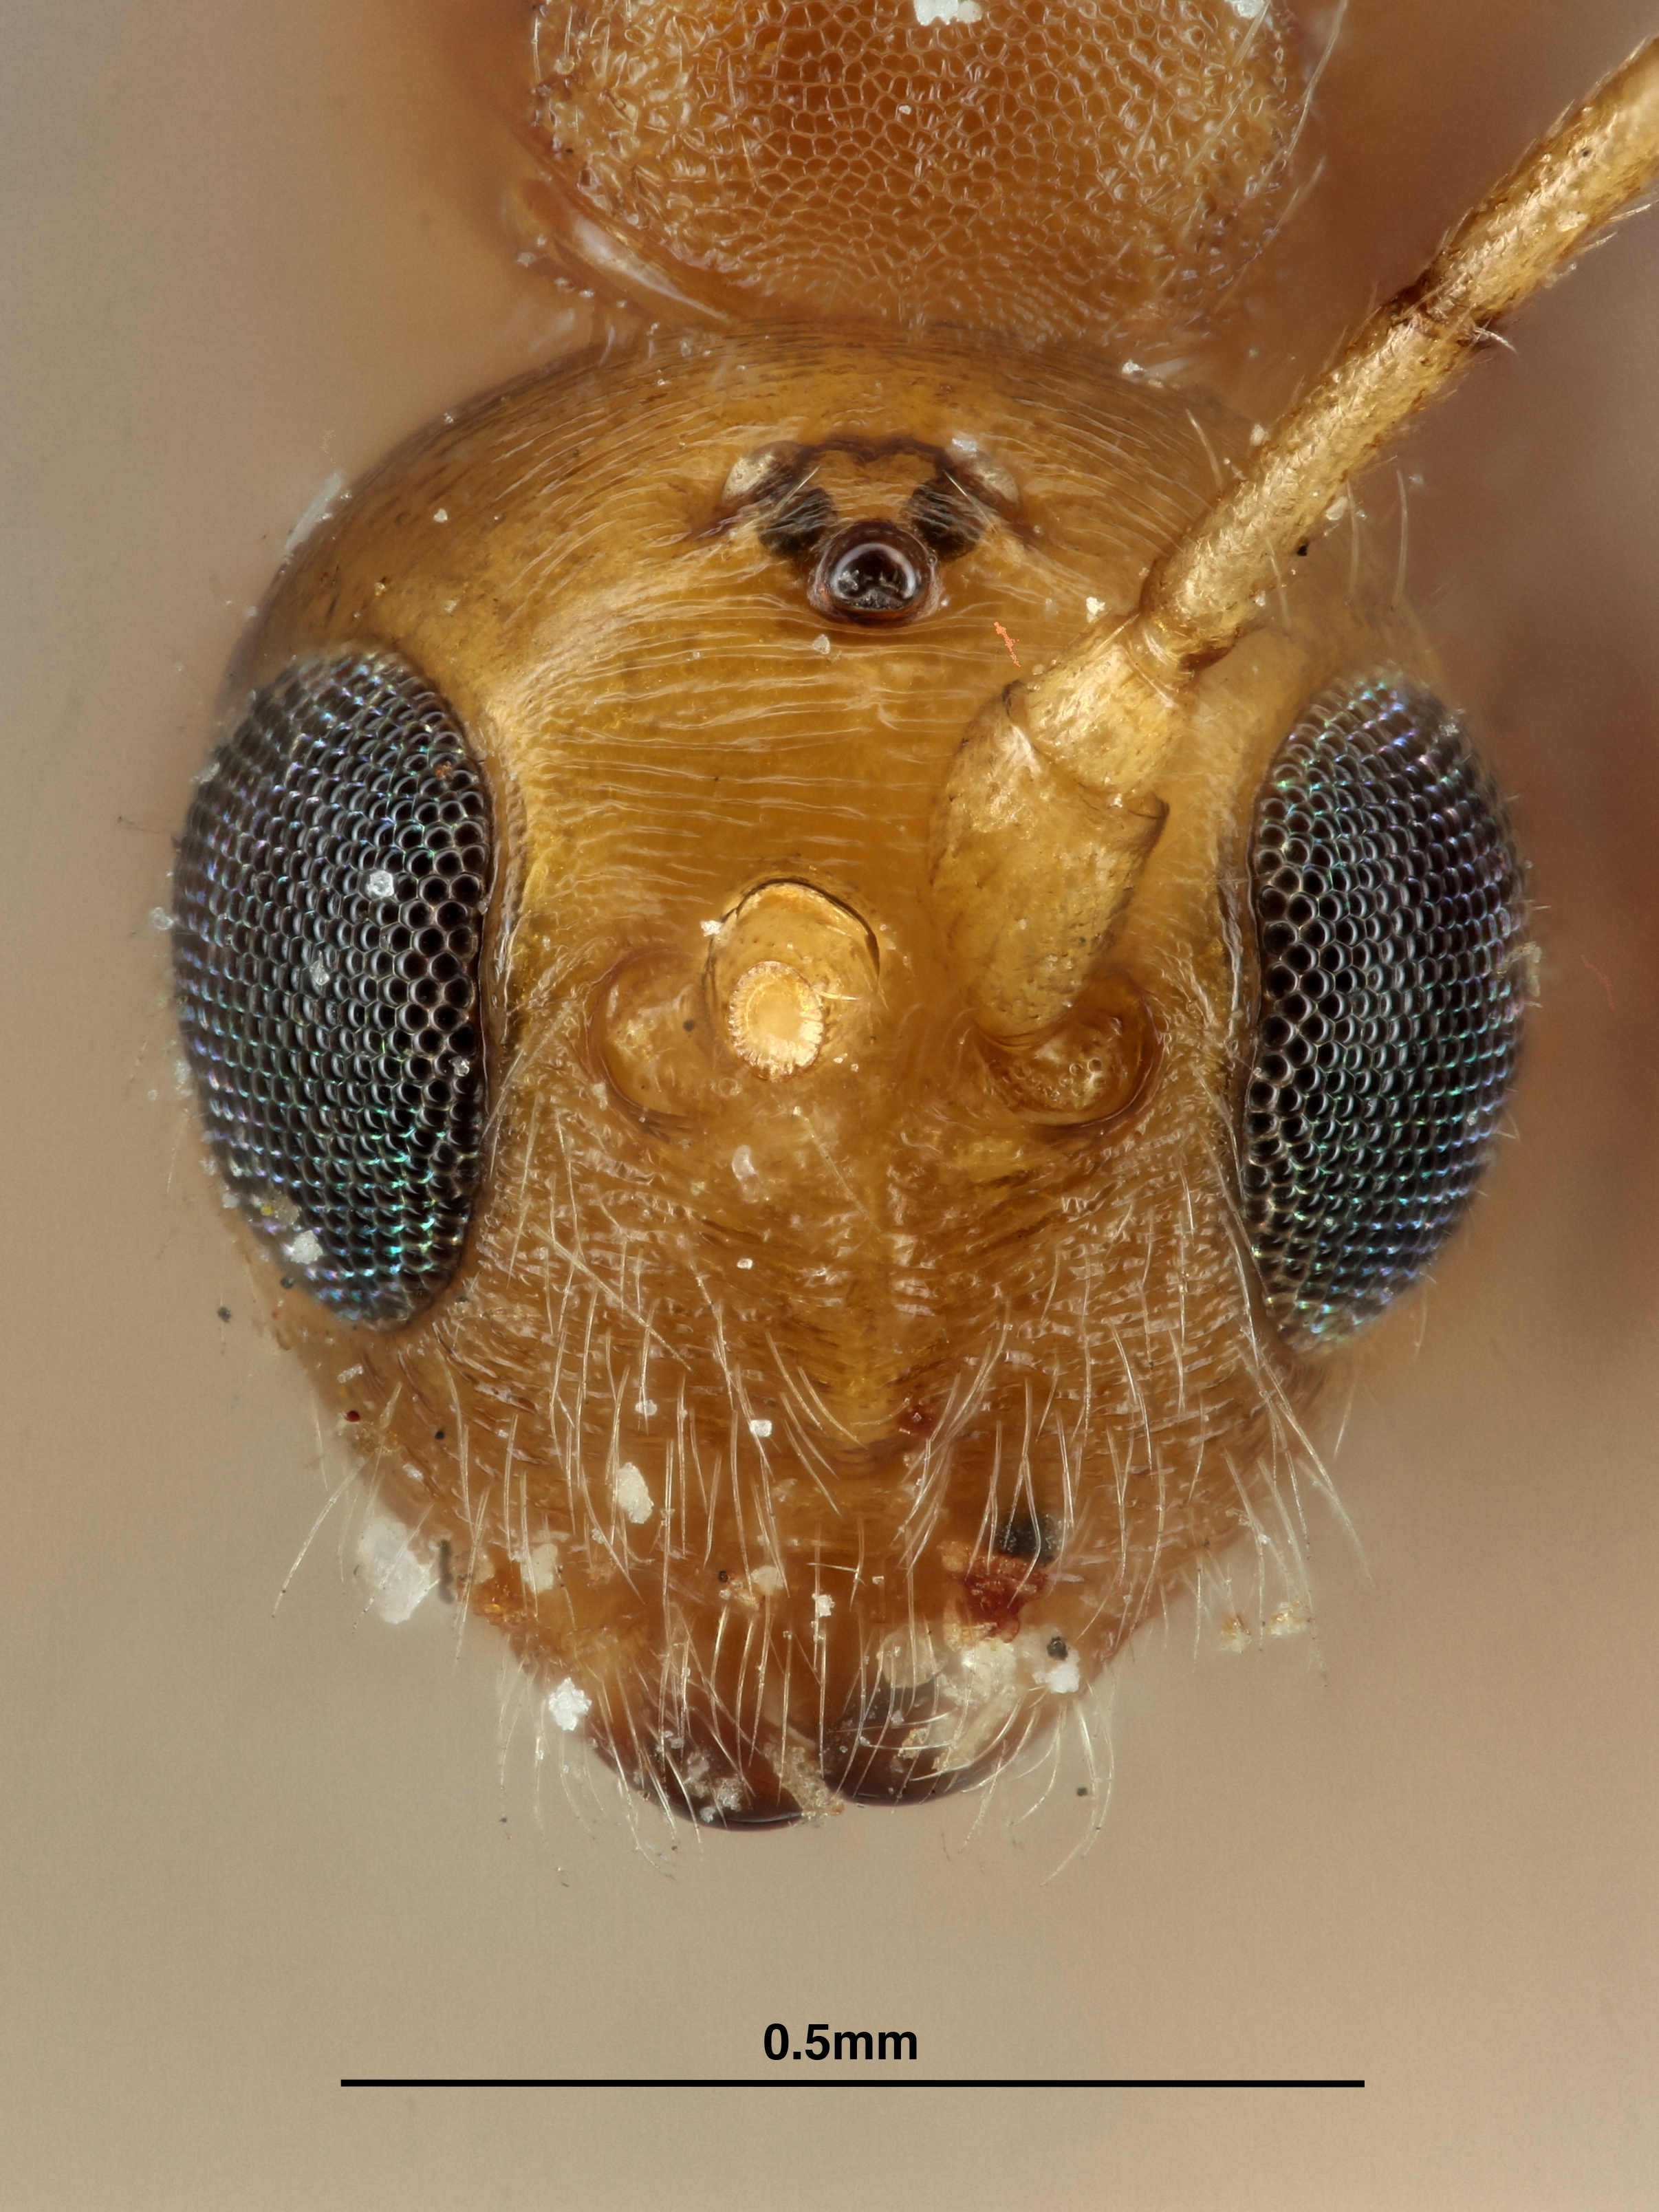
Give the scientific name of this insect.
Spathius pallidus
